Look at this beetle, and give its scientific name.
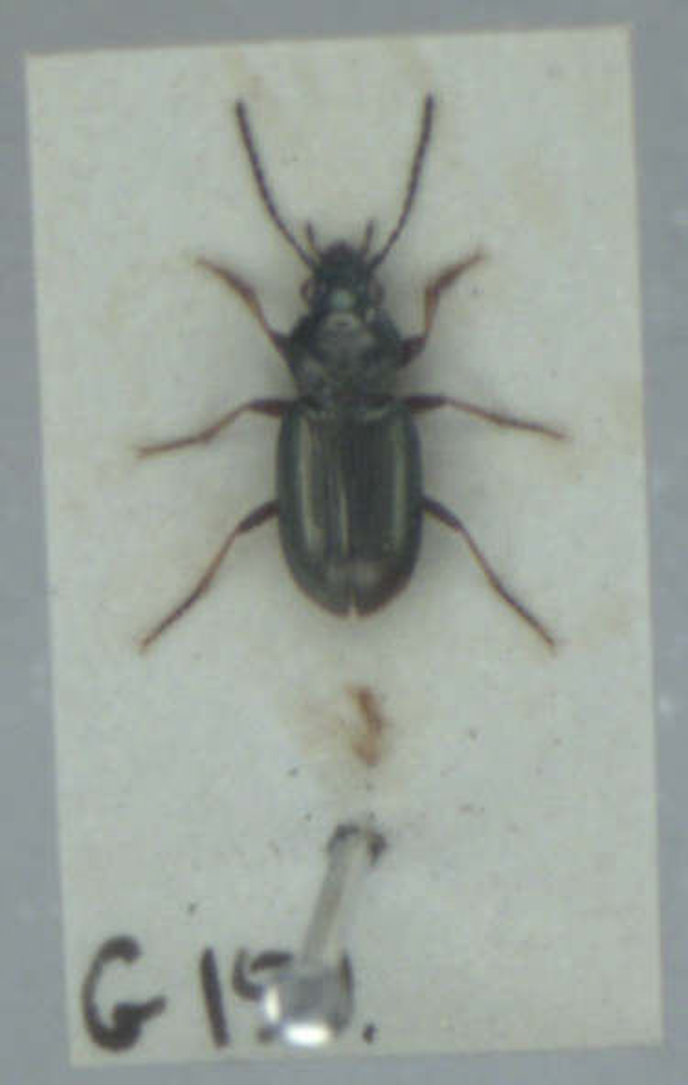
Pogonus chalceus
